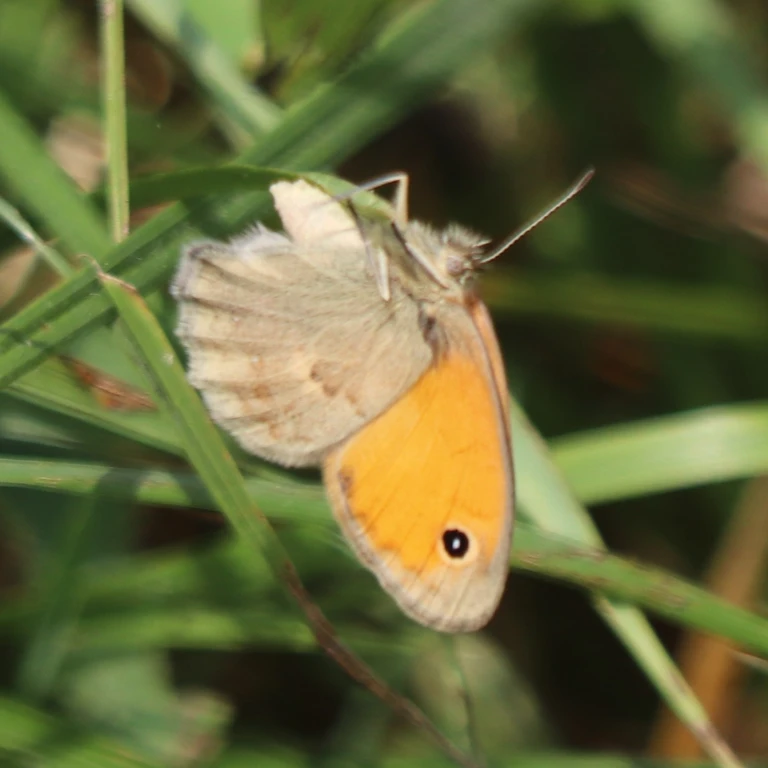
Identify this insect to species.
Coenonympha pamphilus
